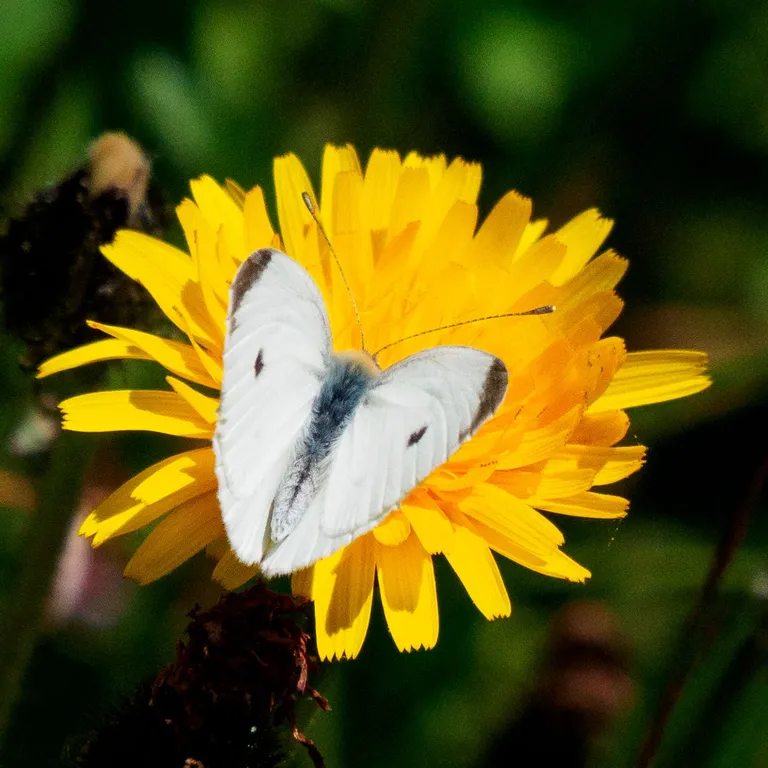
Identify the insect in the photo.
Pieris rapae
